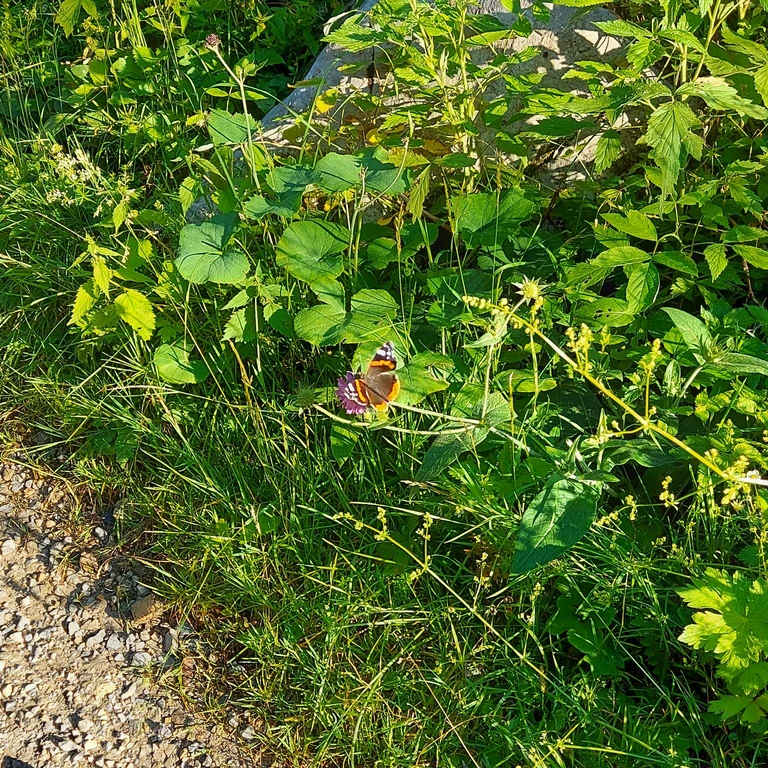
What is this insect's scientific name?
Vanessa atalanta
